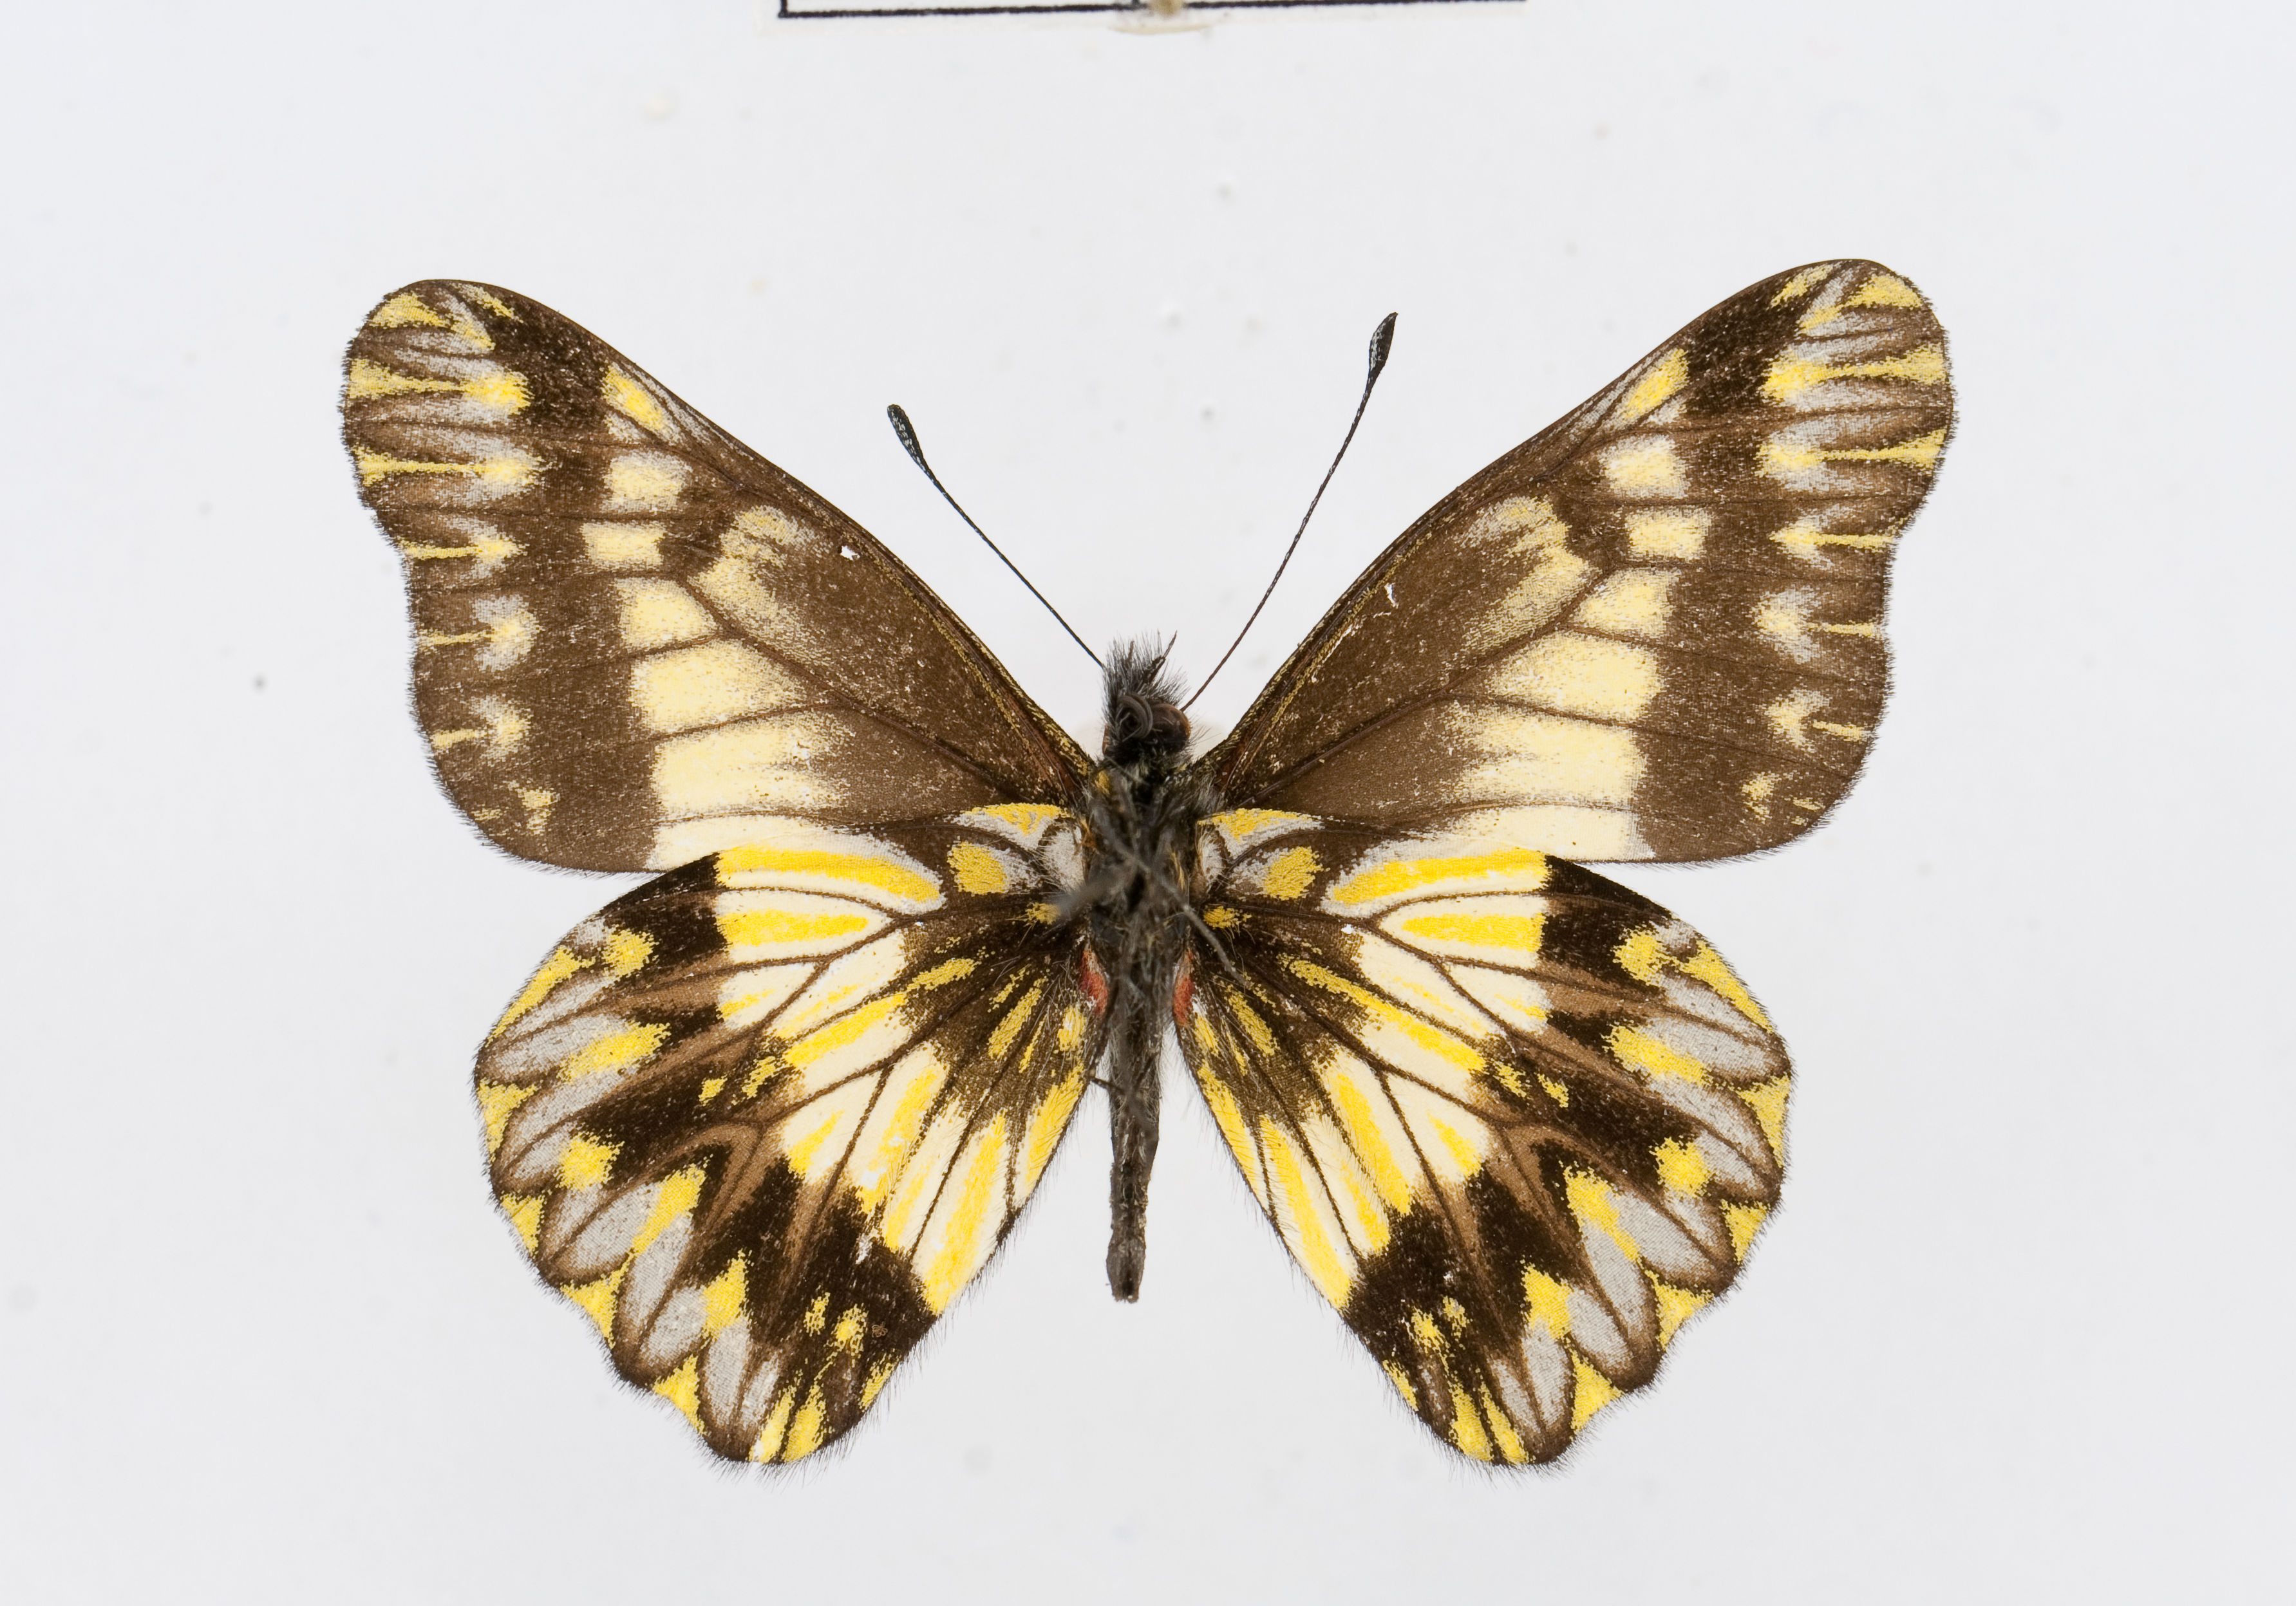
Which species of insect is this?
Catasticta chelidonis
